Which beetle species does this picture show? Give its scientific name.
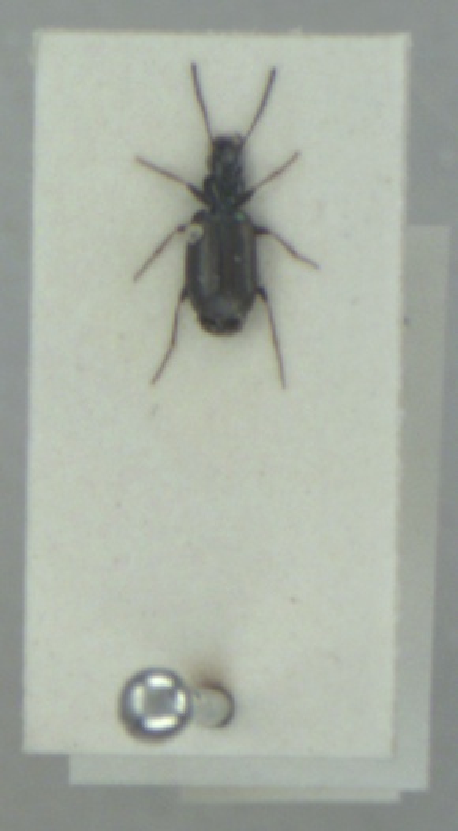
Syntomus obscuroguttatus
